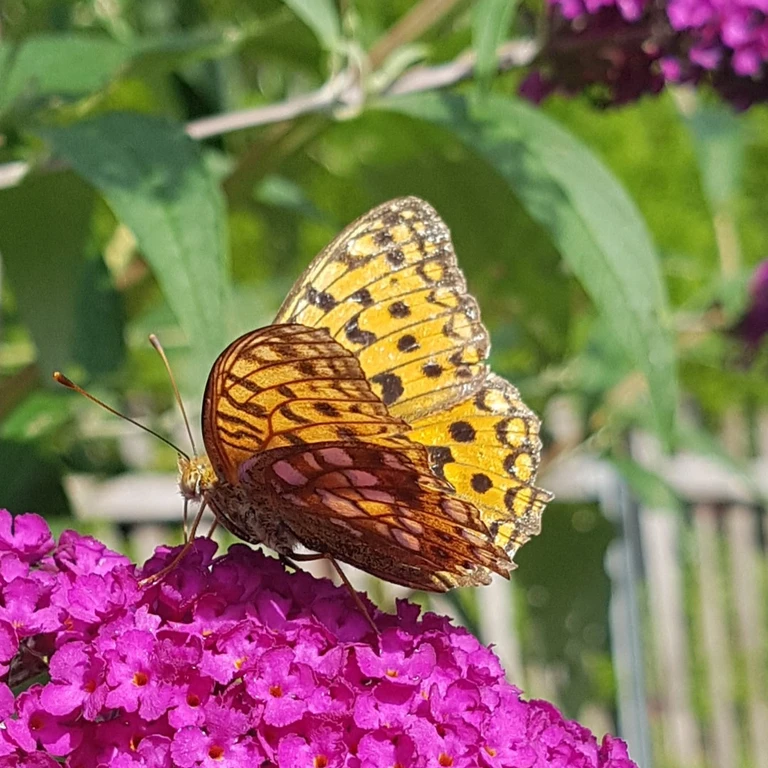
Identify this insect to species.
Fabriciana adippe
